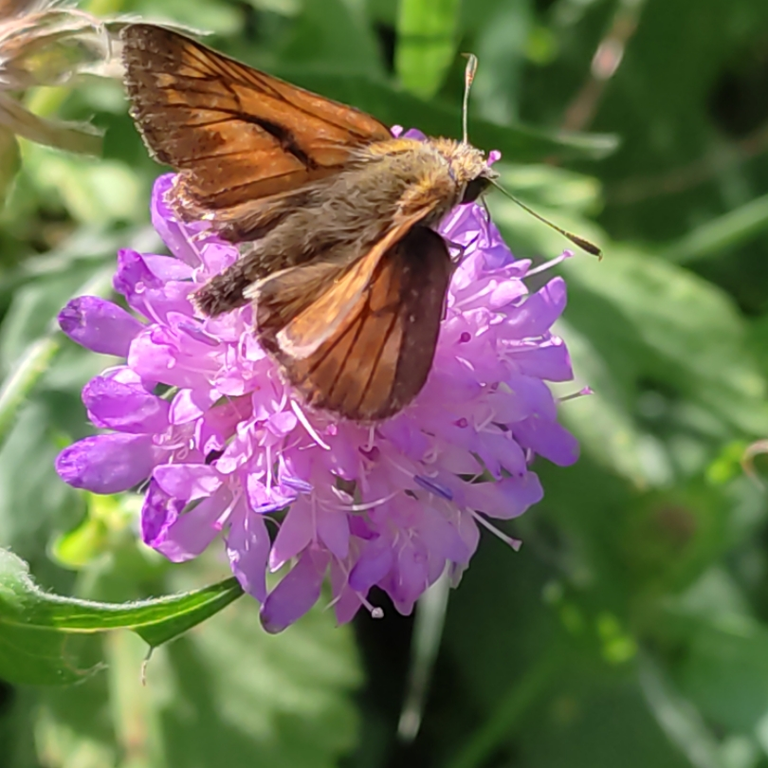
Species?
Ochlodes sylvanus (also Ochlodes venata)
